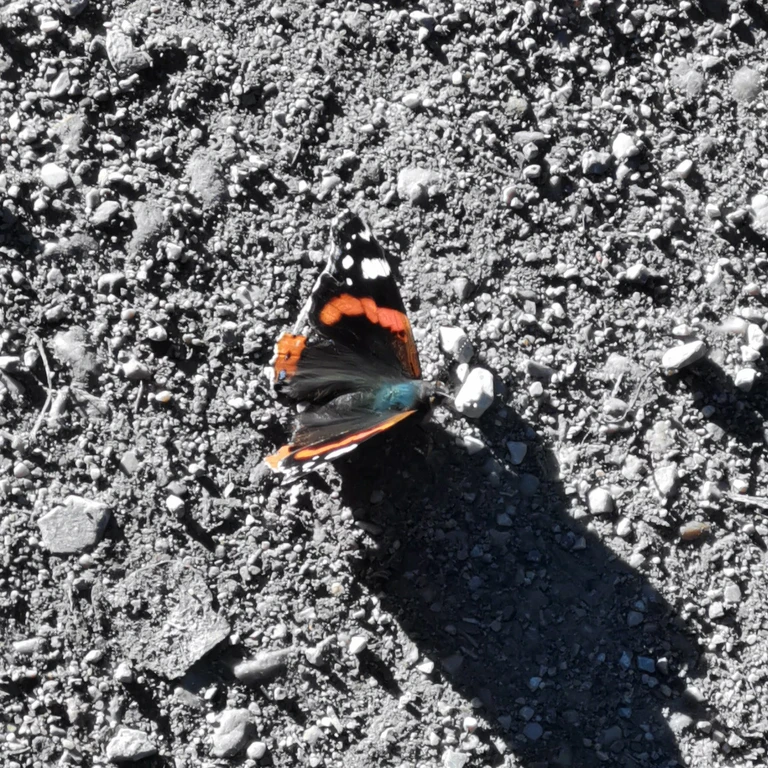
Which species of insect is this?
Vanessa atalanta
